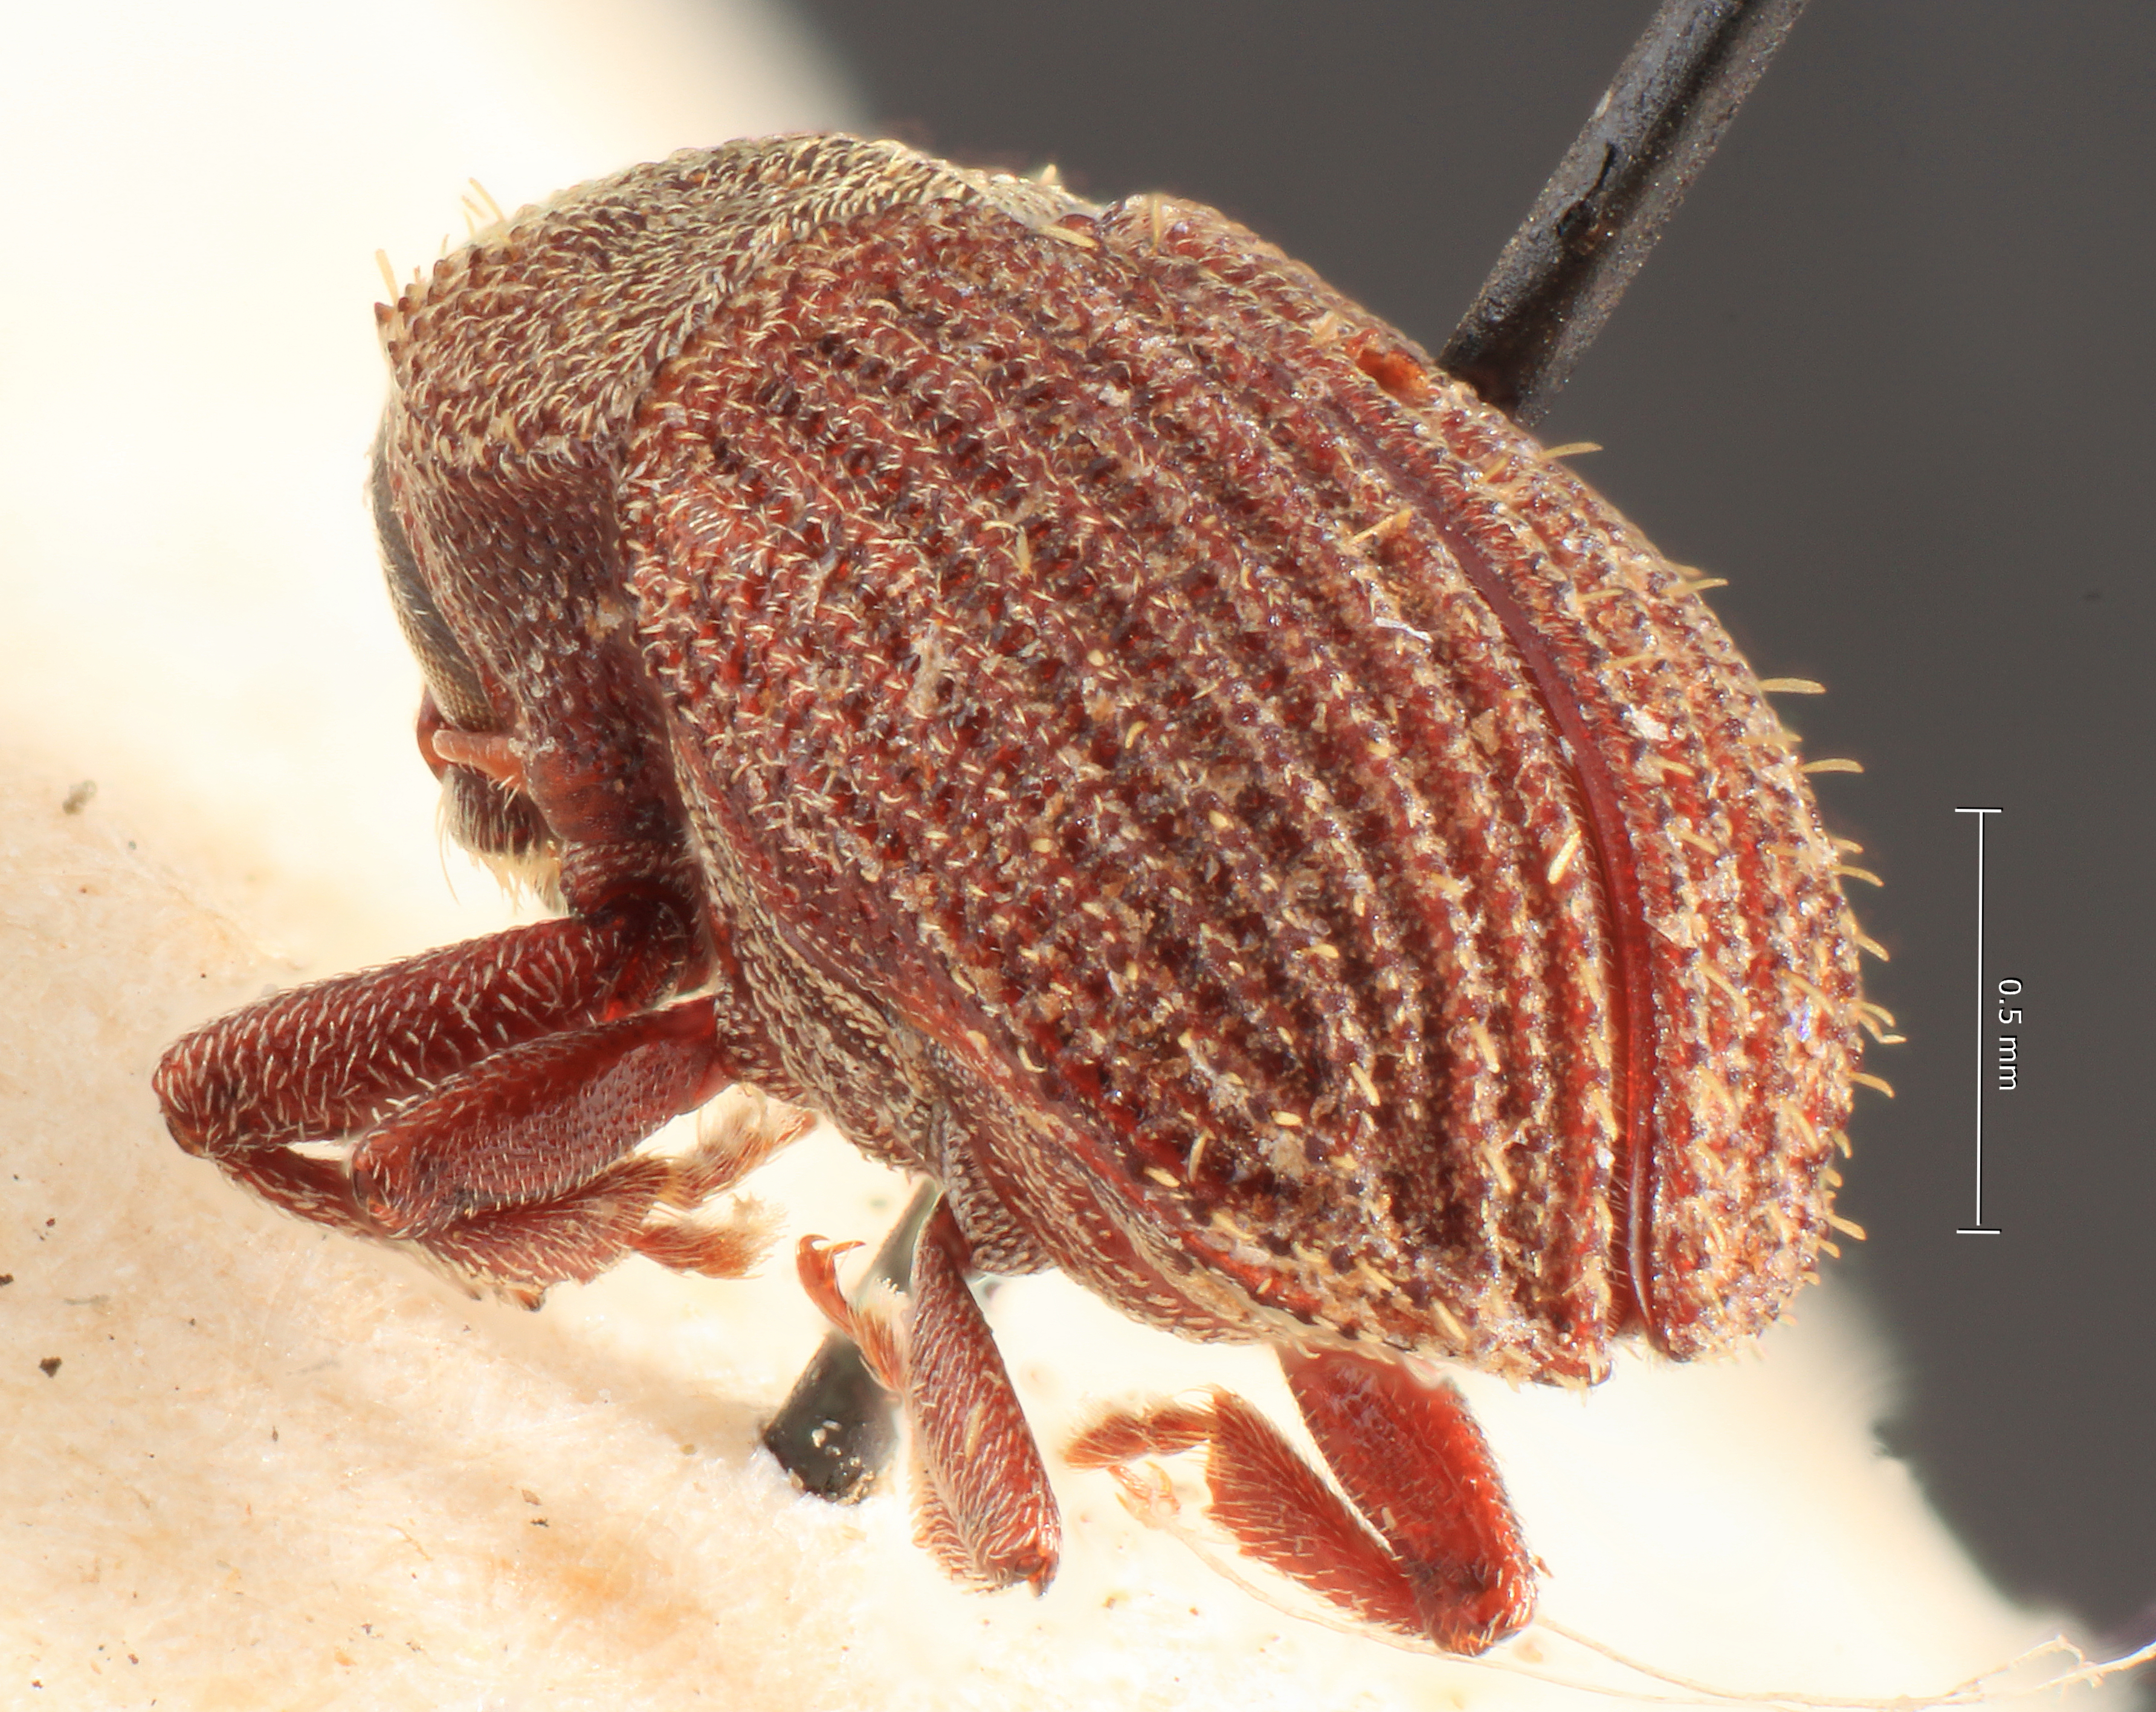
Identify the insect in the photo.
Hylesinus javanus
